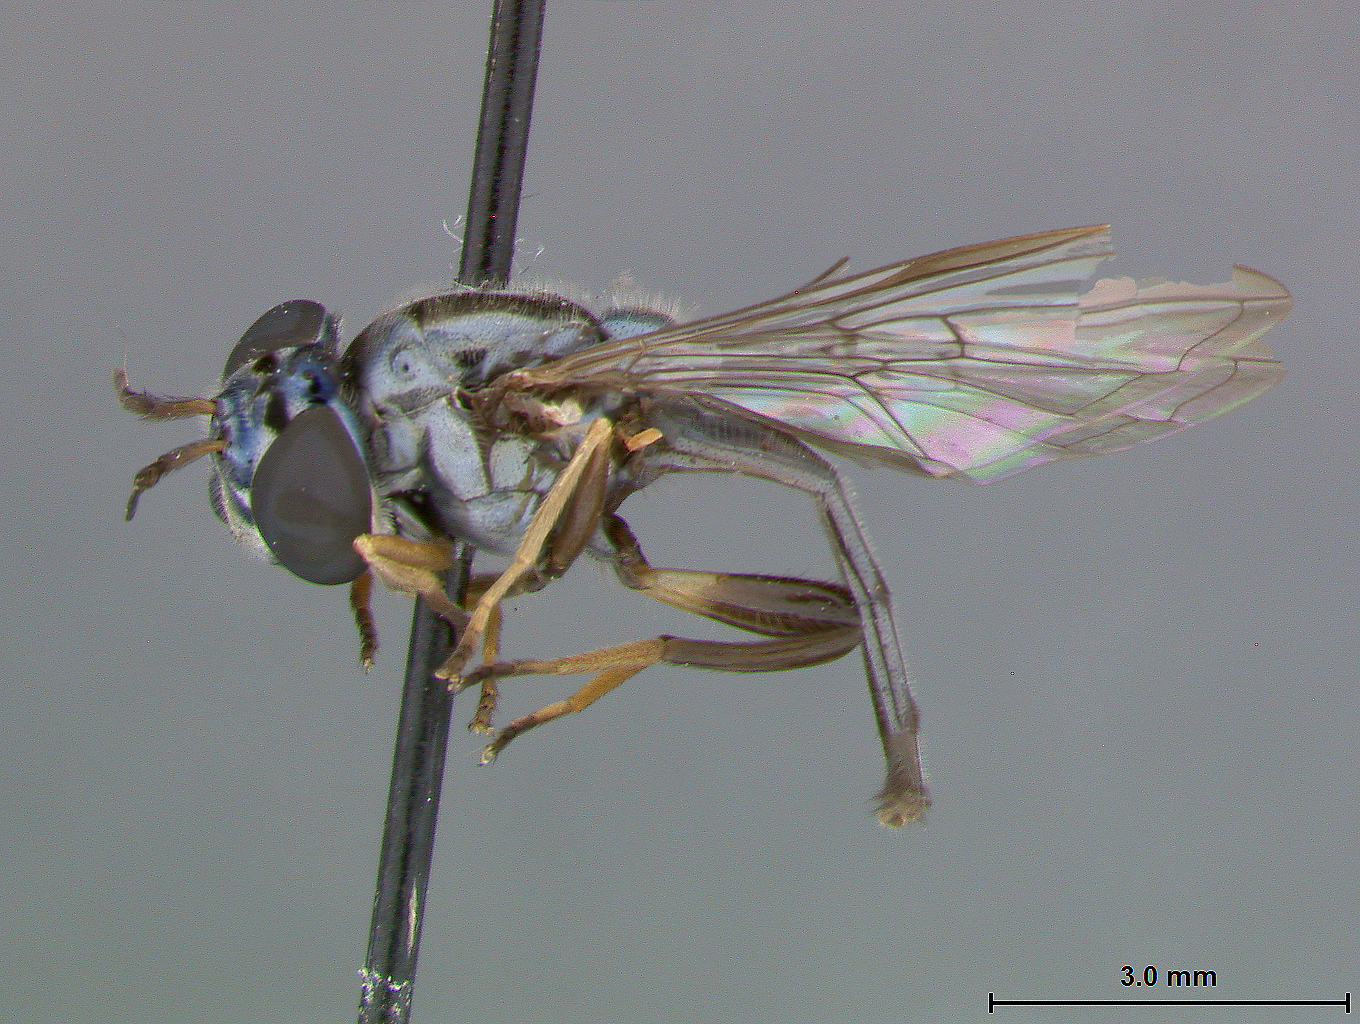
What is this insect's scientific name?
Braziliana vittithorax
